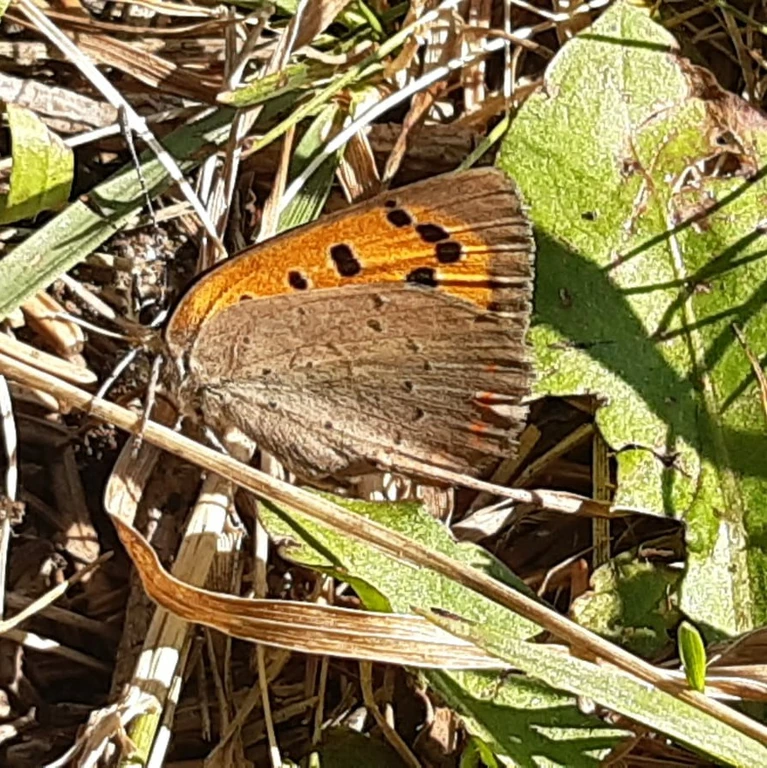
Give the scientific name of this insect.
Lycaena phlaeas
